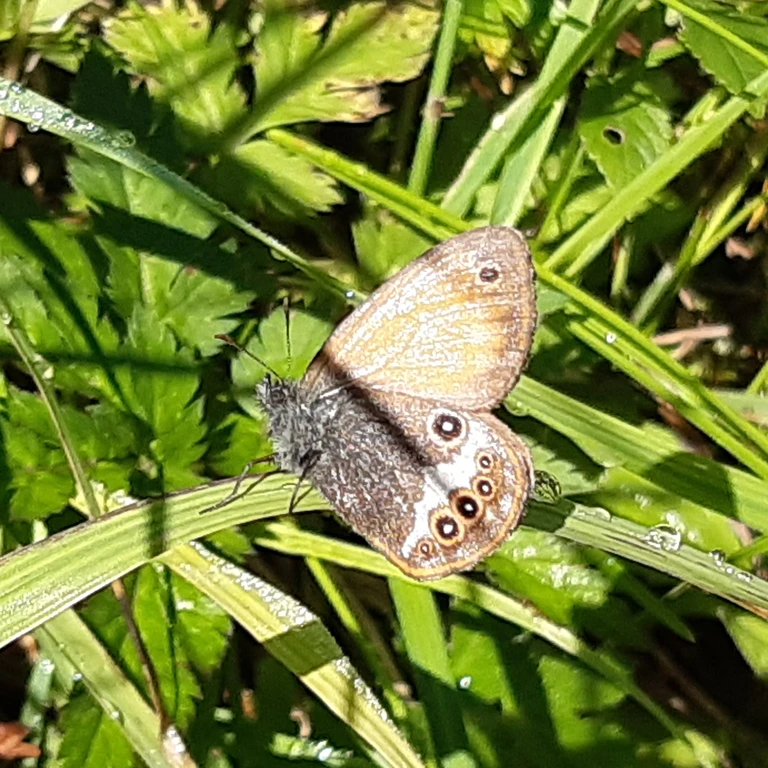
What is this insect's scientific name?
Coenonympha arcania
